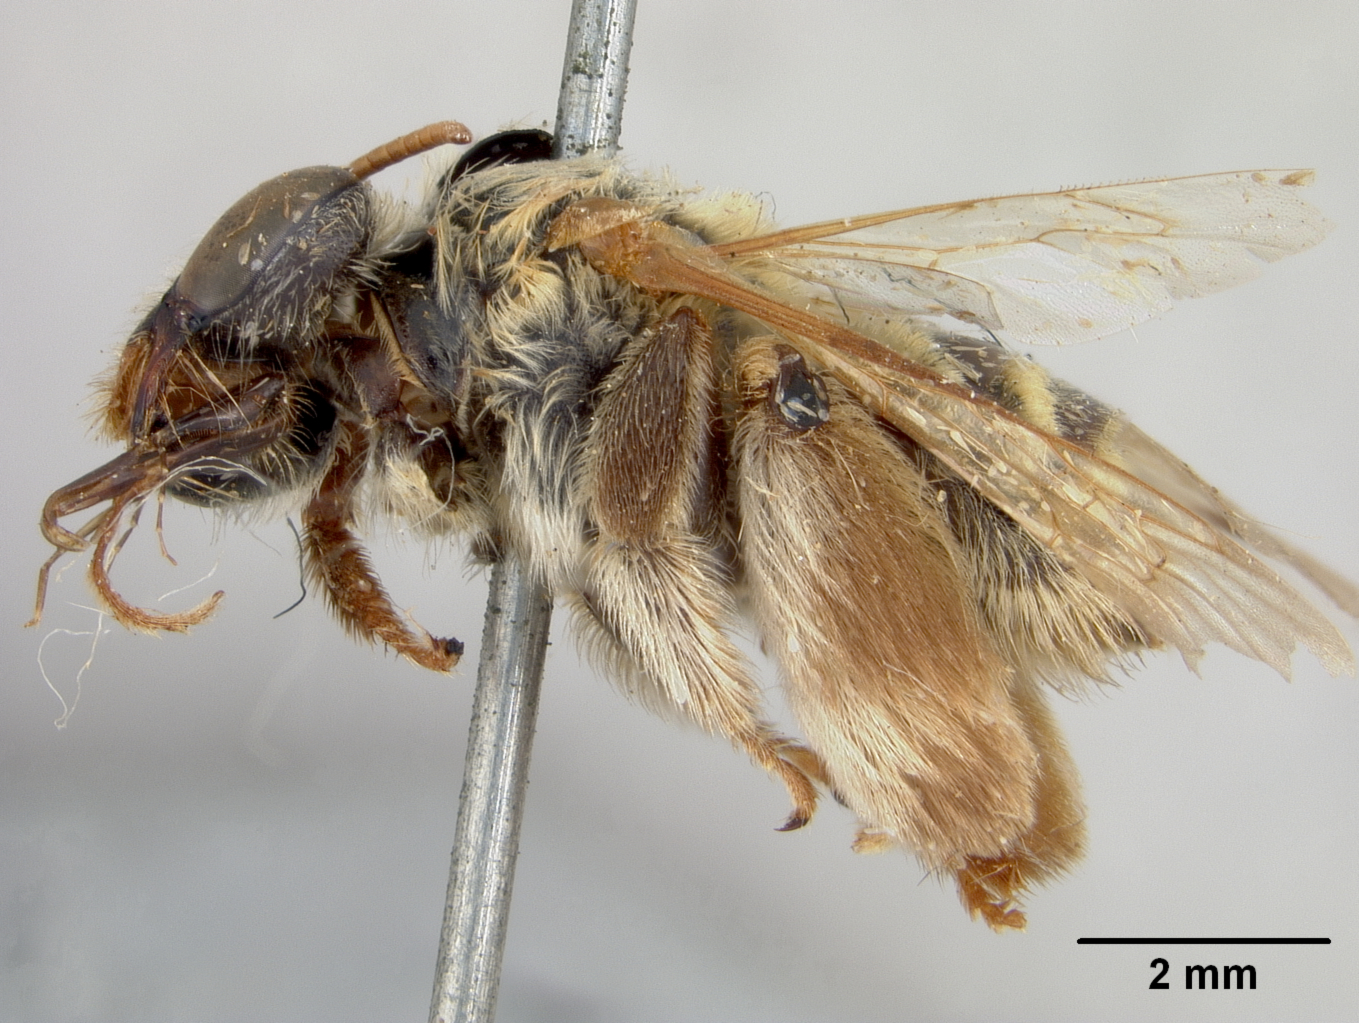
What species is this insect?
Exomalopsis crucis
